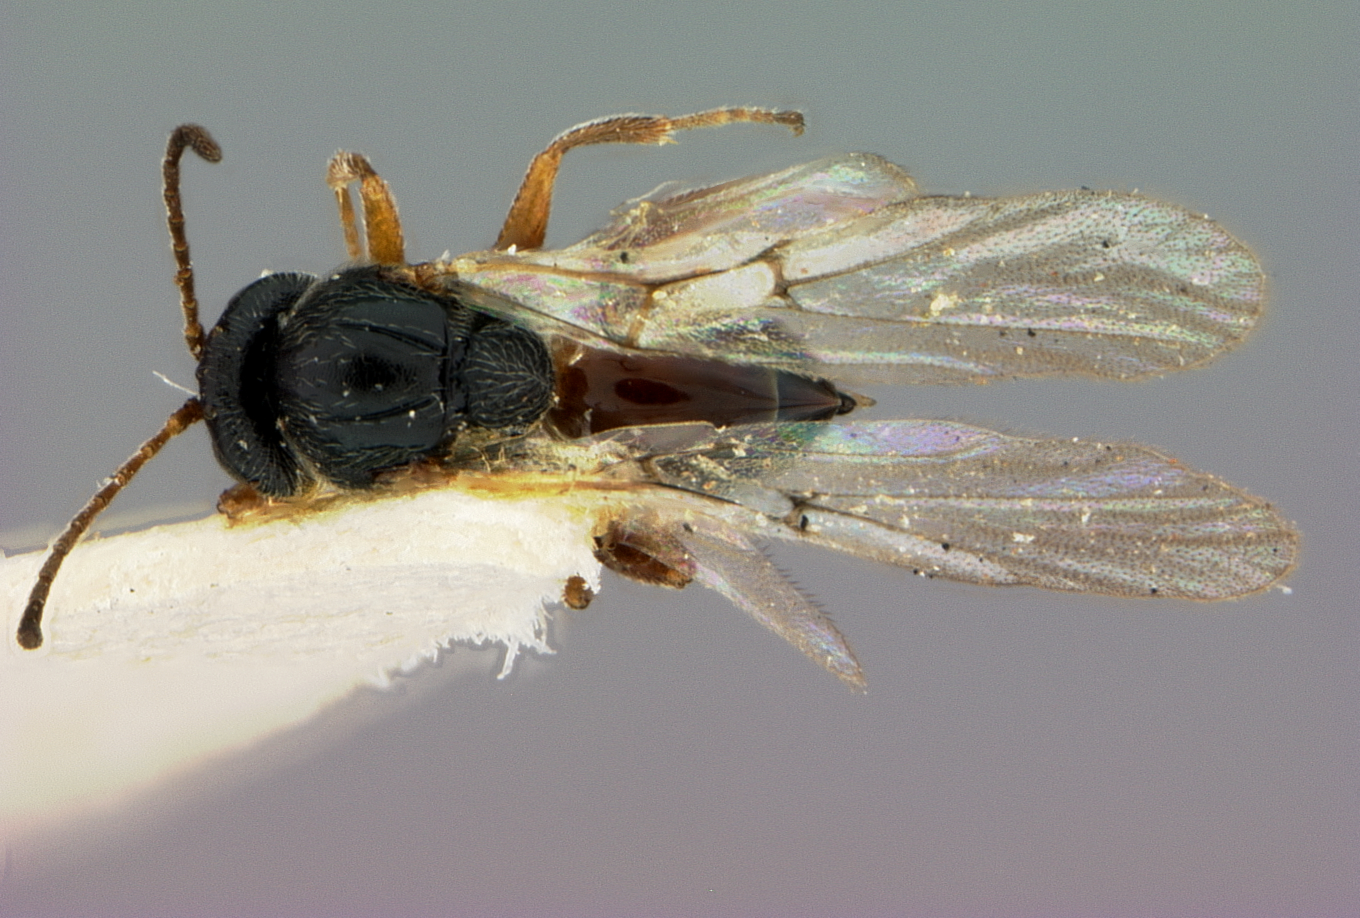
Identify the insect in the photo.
Diplolepis operta
